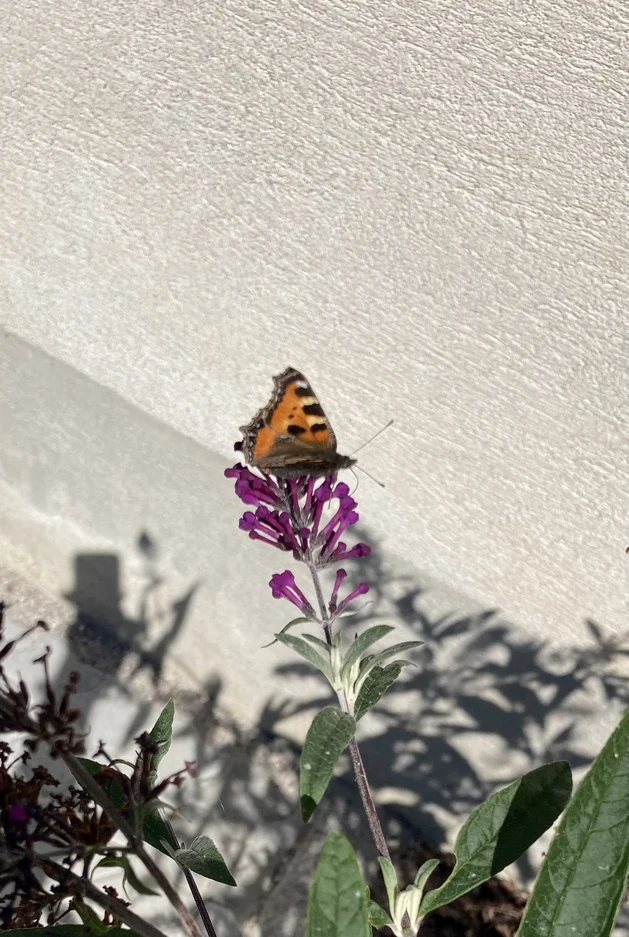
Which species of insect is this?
Aglais urticae
